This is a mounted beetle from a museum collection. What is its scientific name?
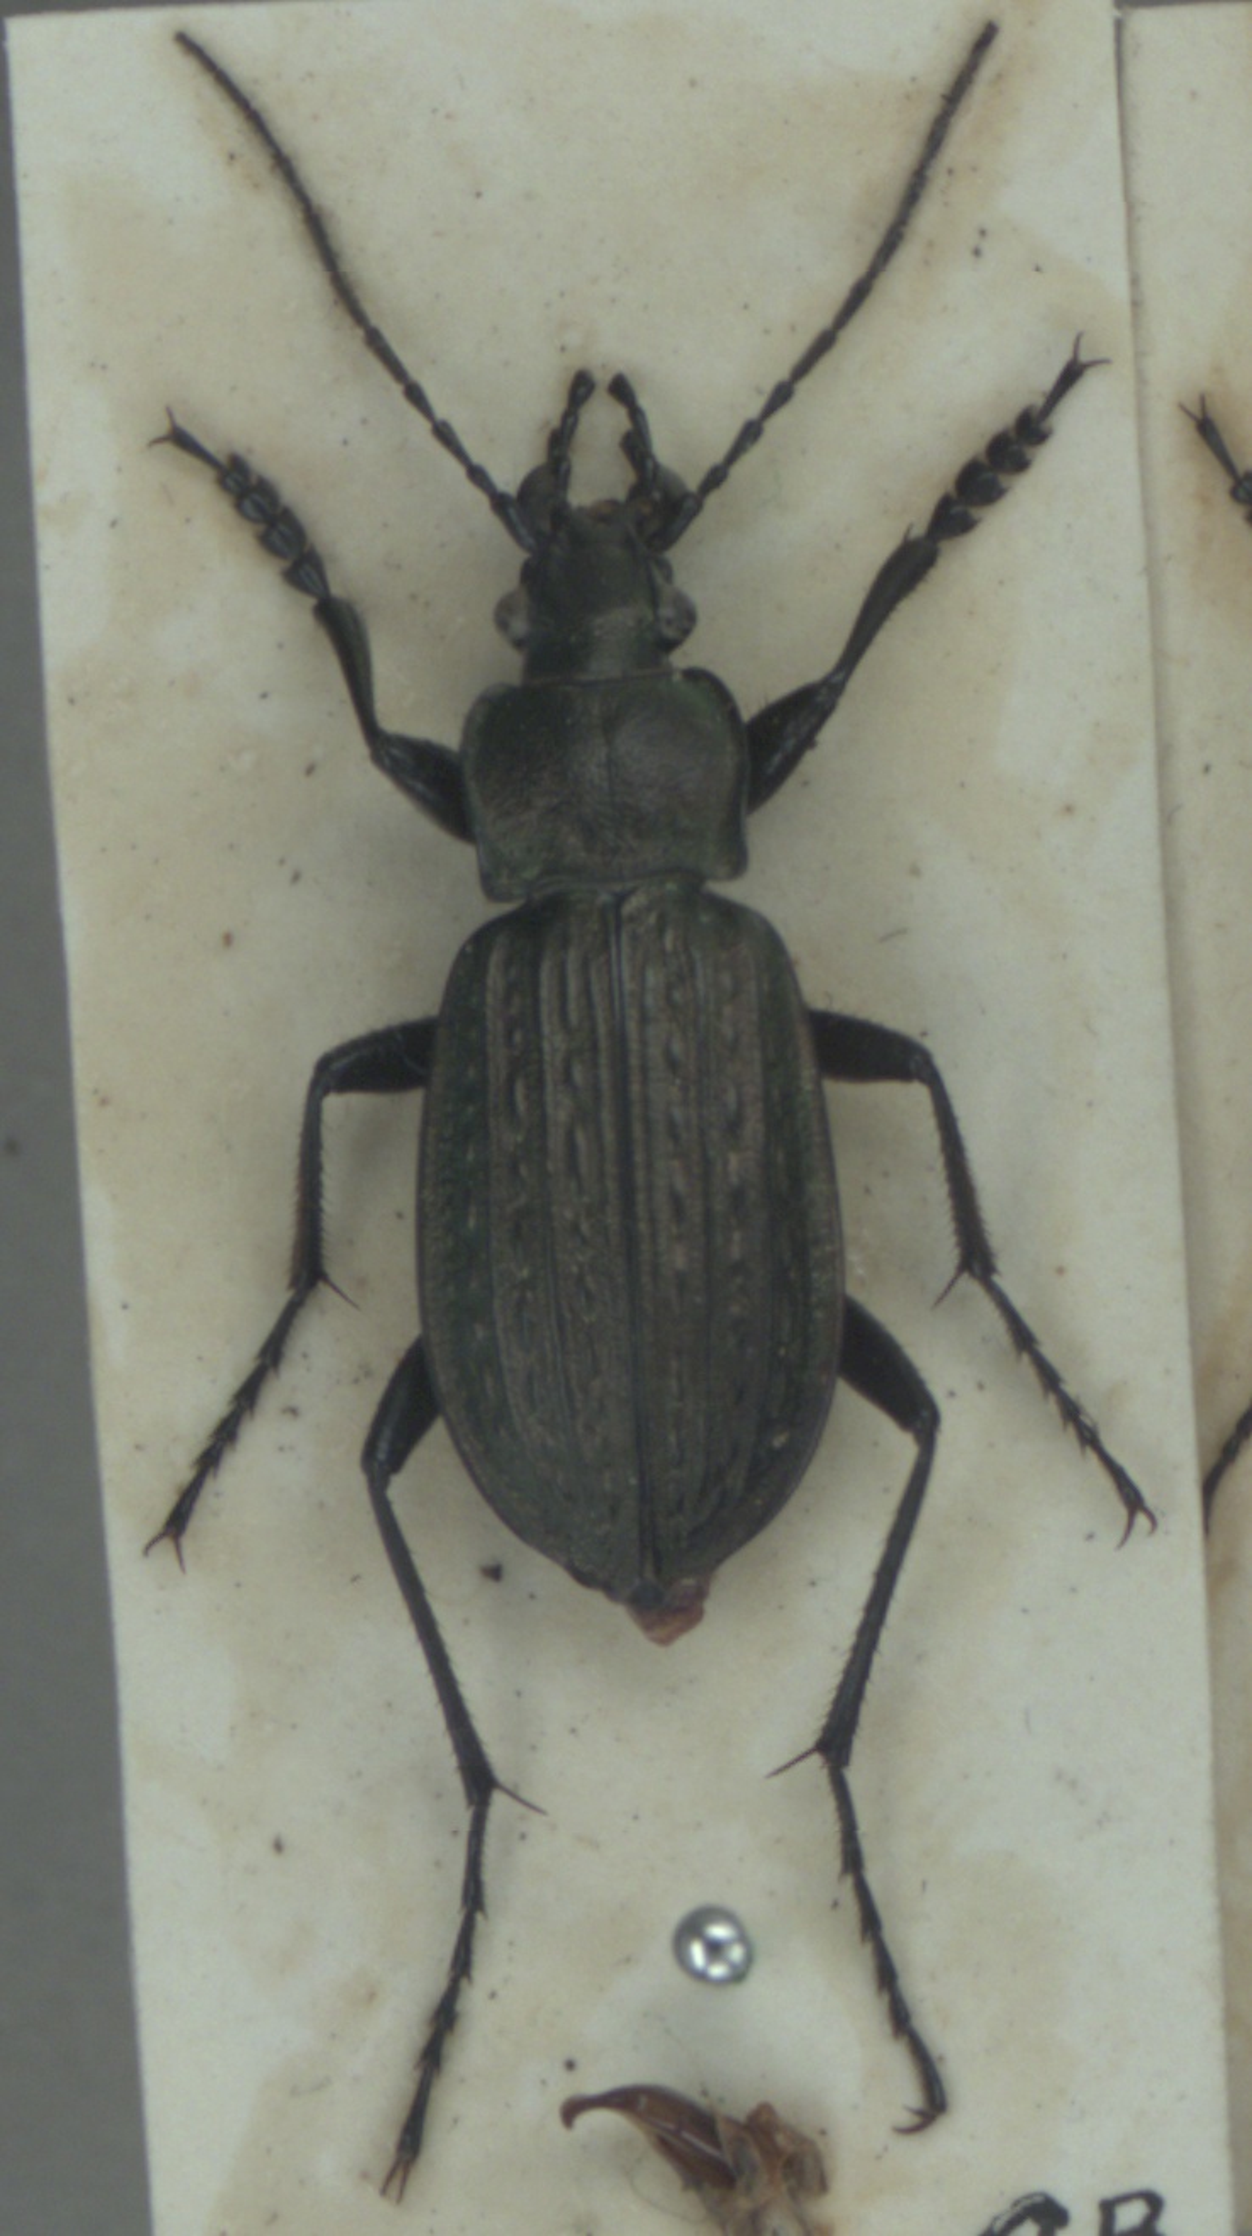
Carabus granulatus
